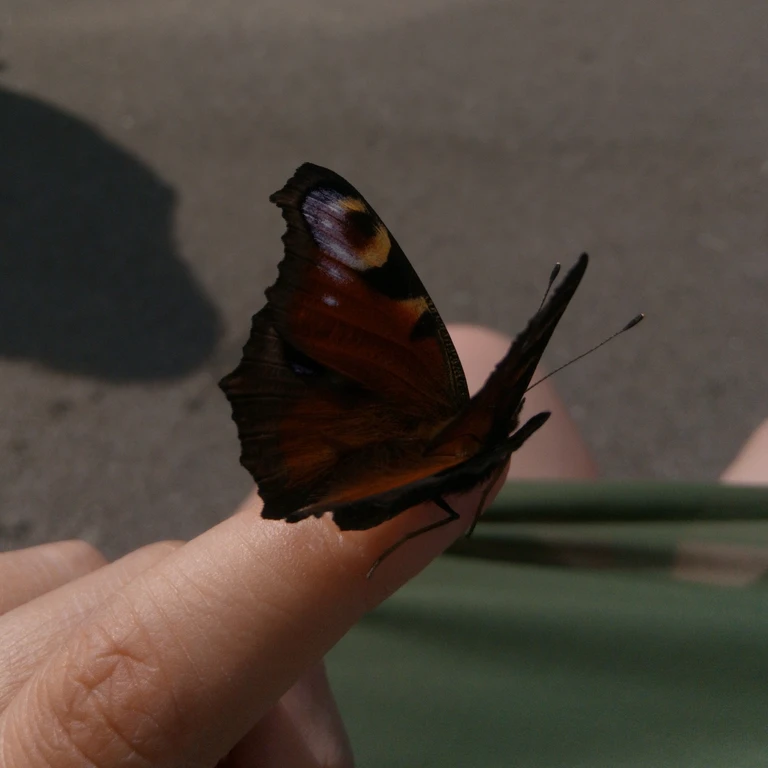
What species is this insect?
Aglais io
